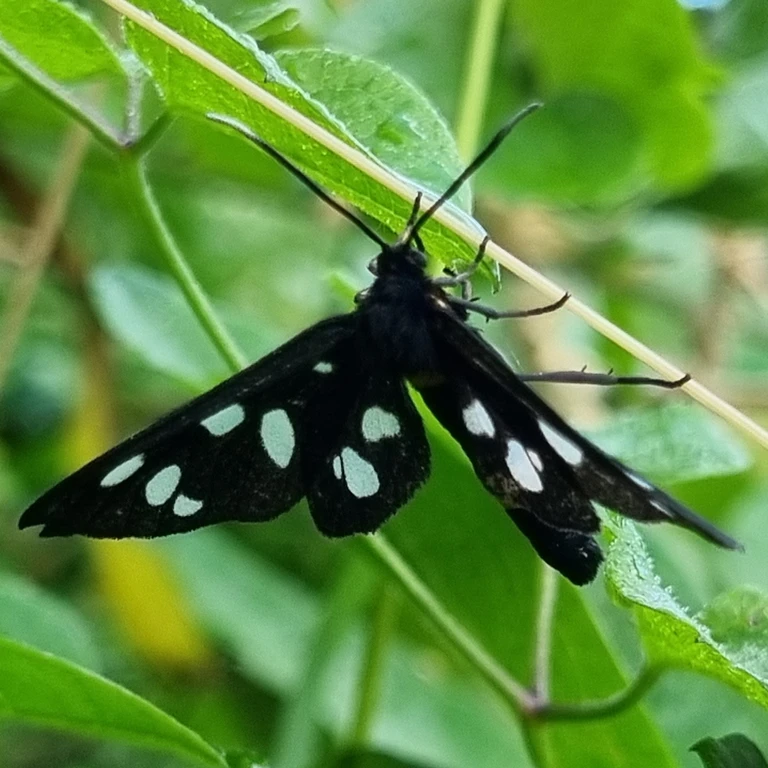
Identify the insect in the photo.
Amata phegea
